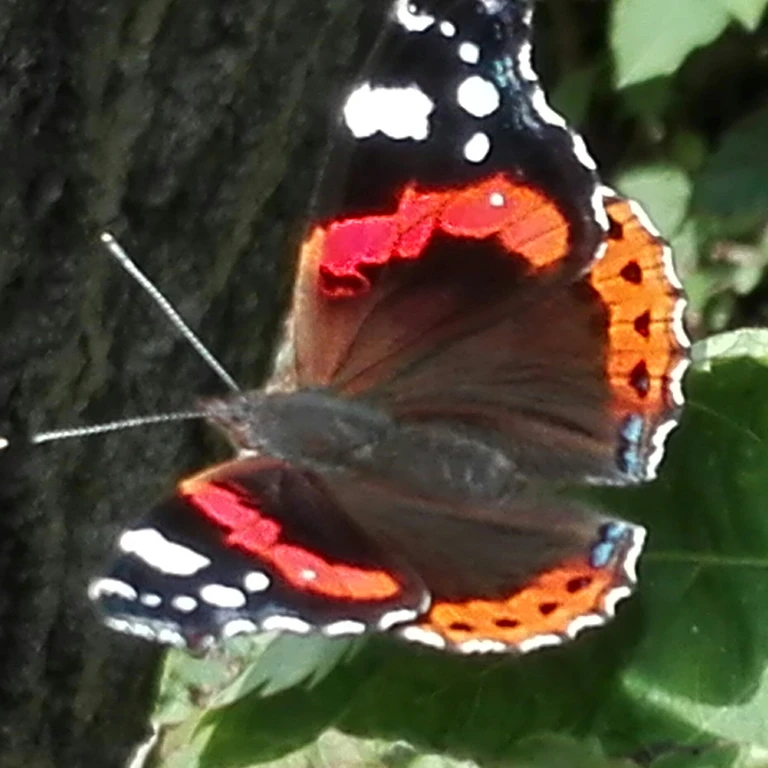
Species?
Vanessa atalanta
